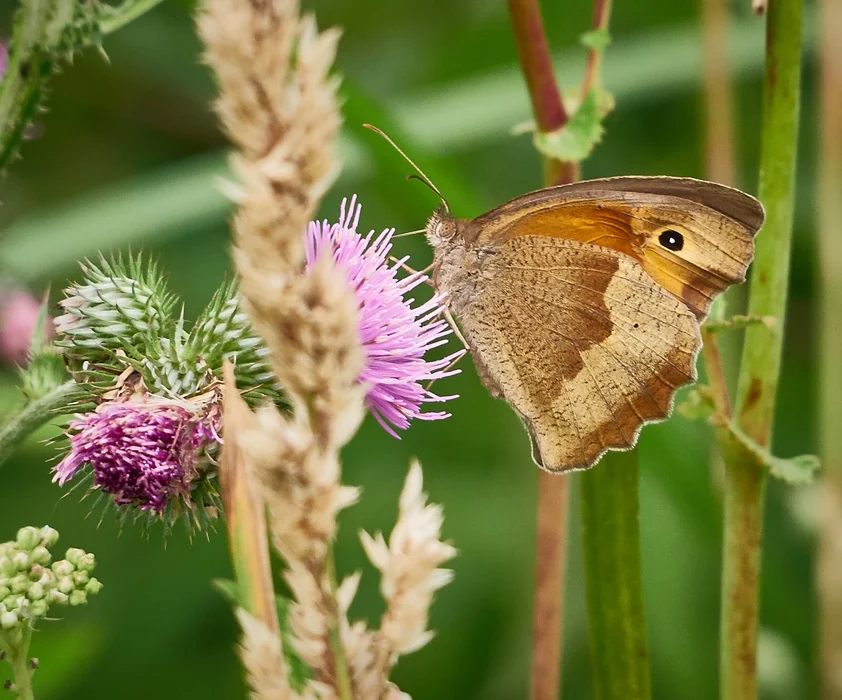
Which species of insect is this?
Maniola jurtina
